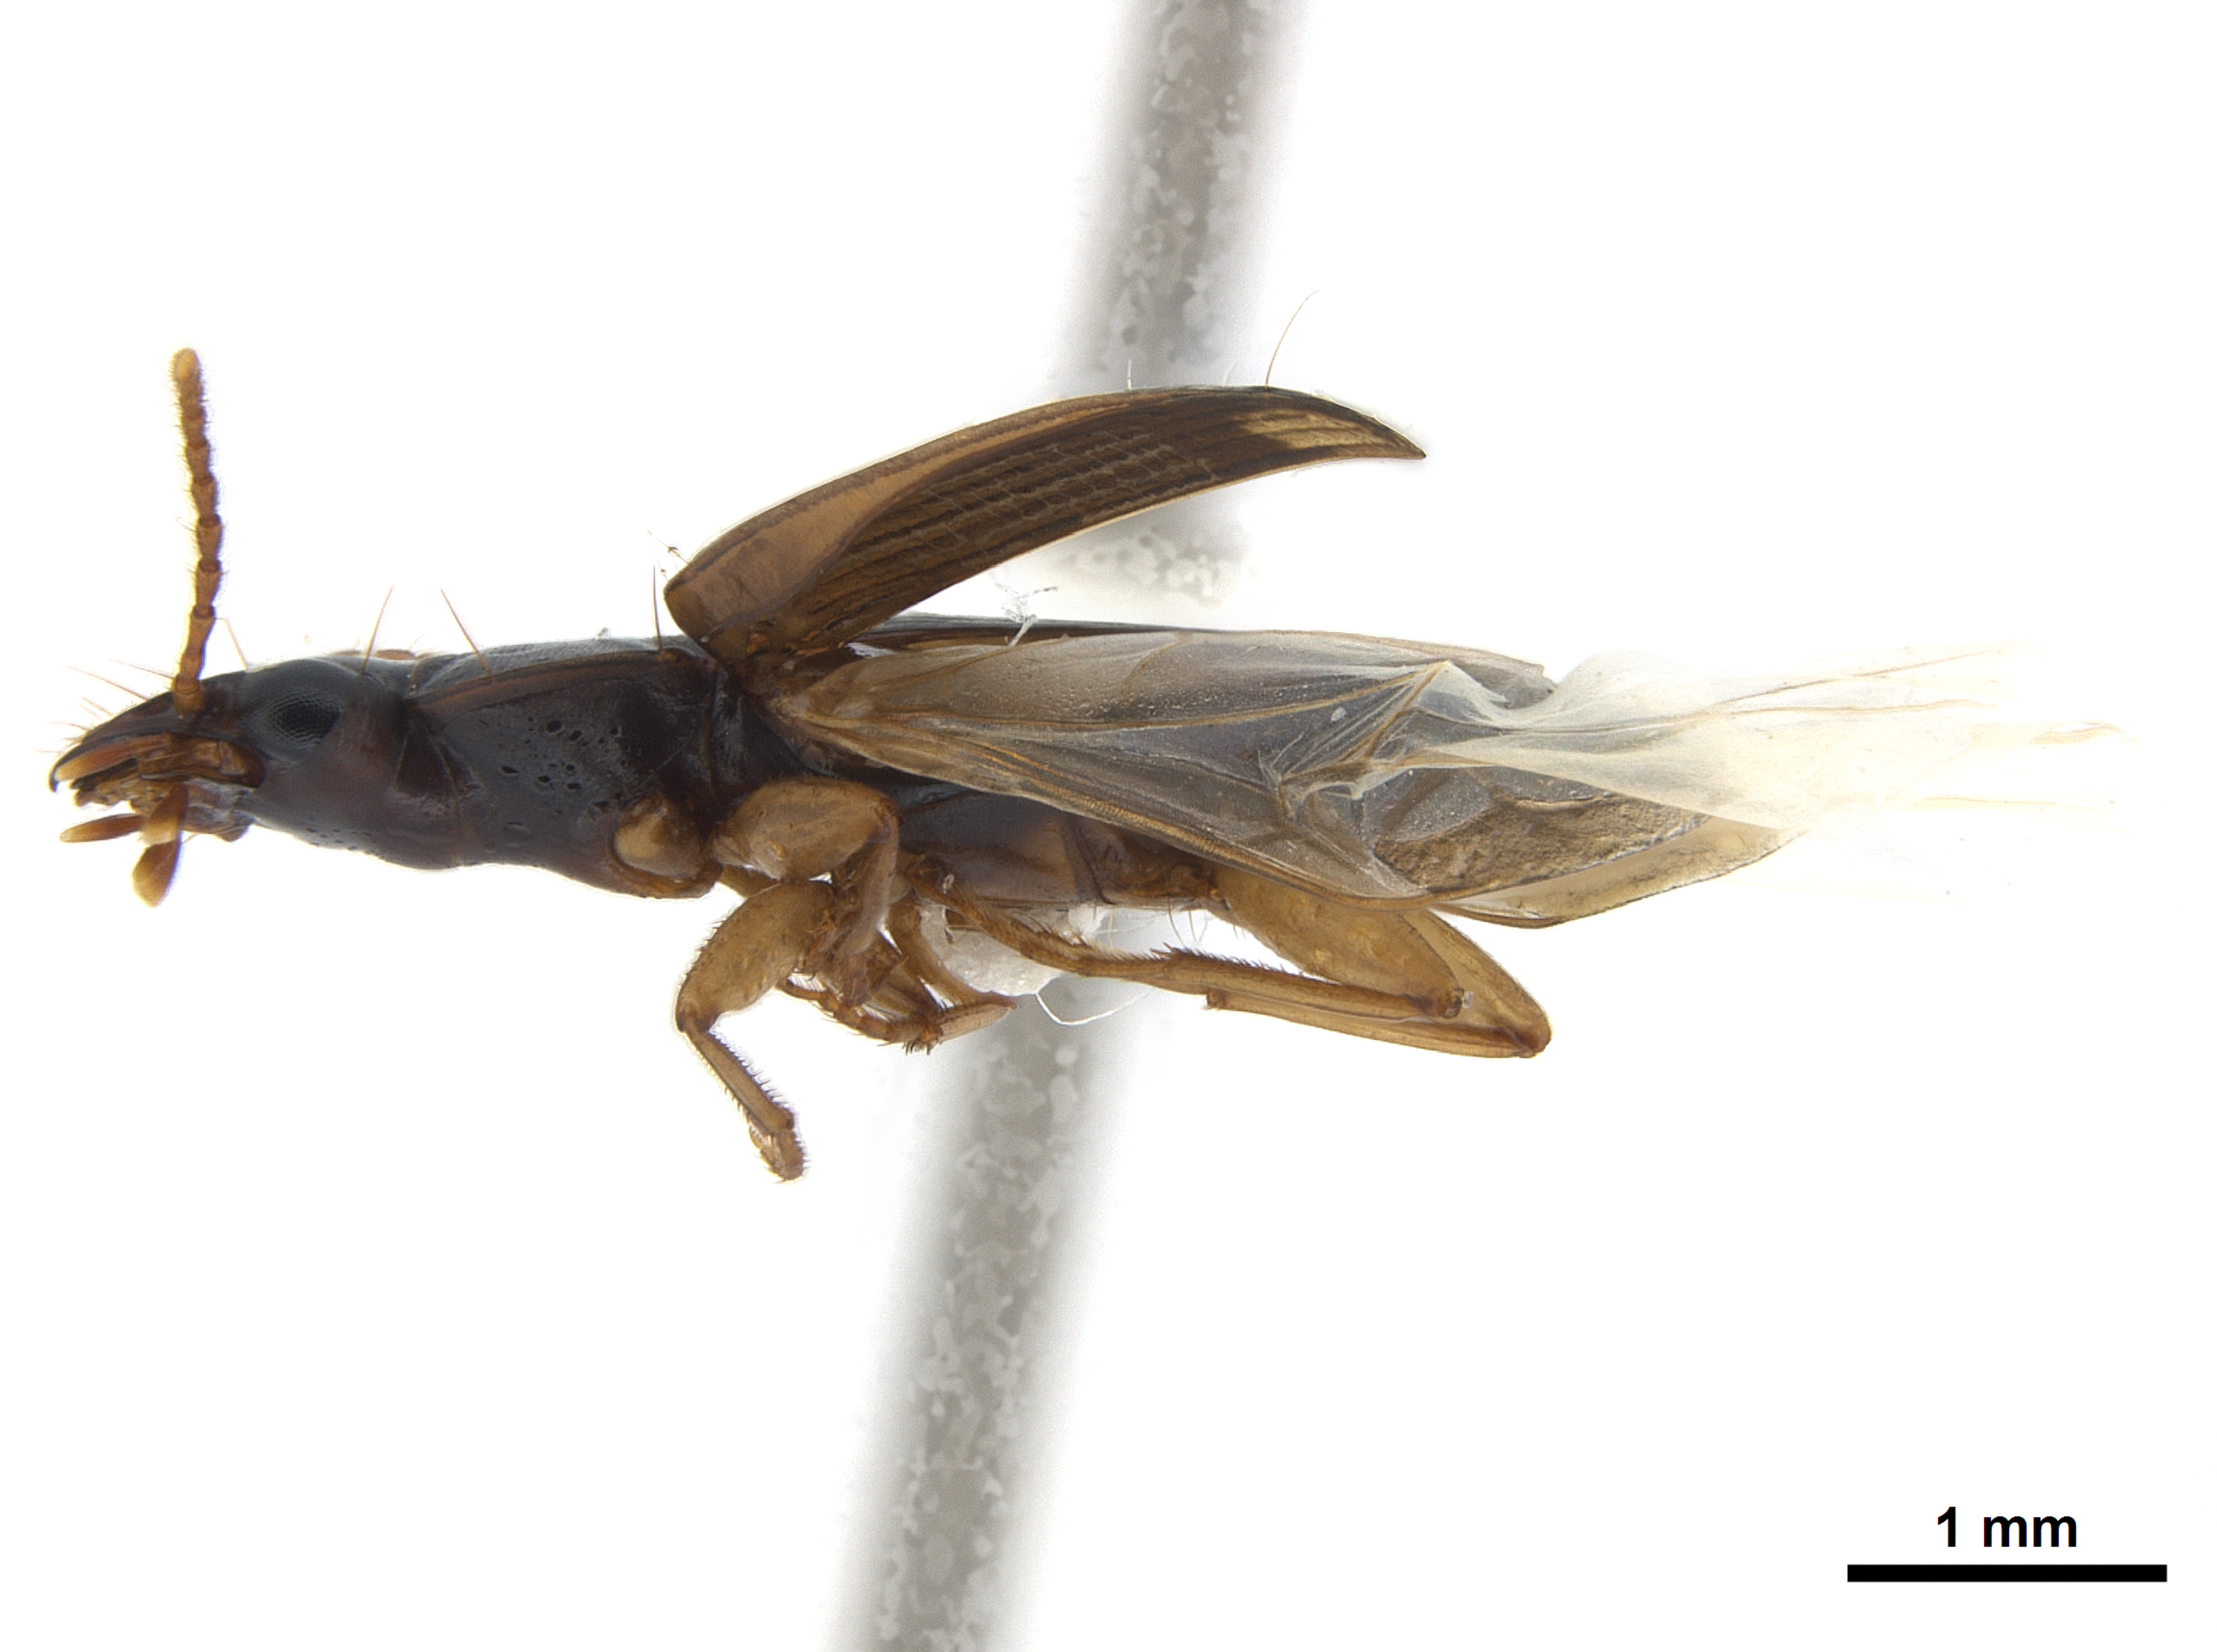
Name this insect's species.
Anomotarus stigmula
